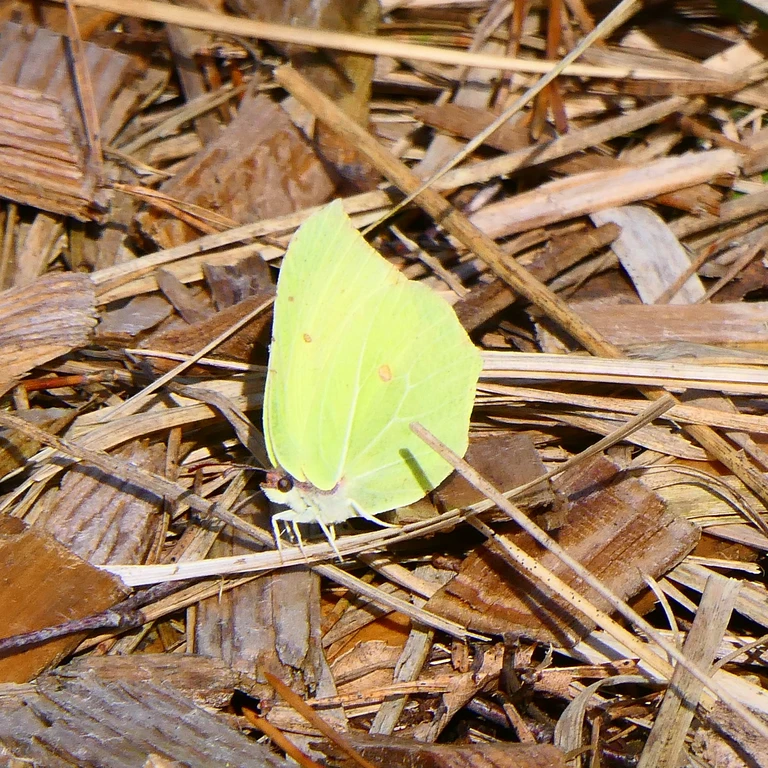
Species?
Gonepteryx rhamni
